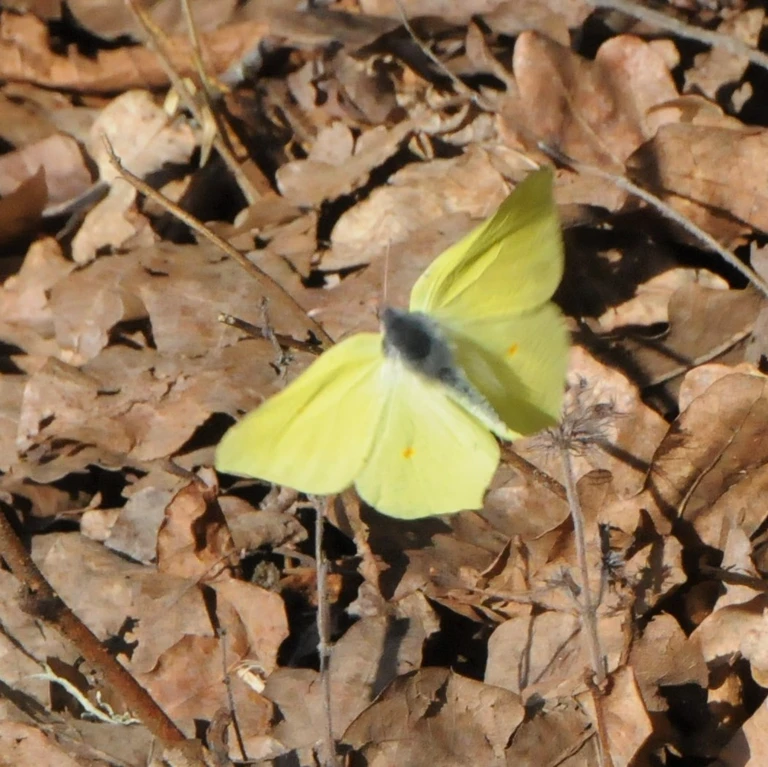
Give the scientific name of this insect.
Gonepteryx rhamni
